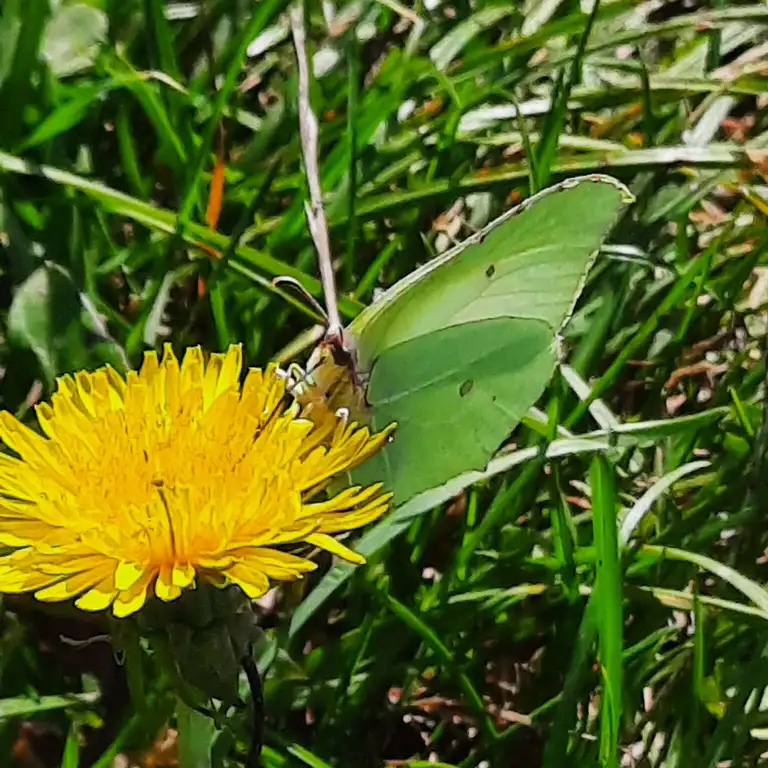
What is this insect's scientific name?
Gonepteryx rhamni
